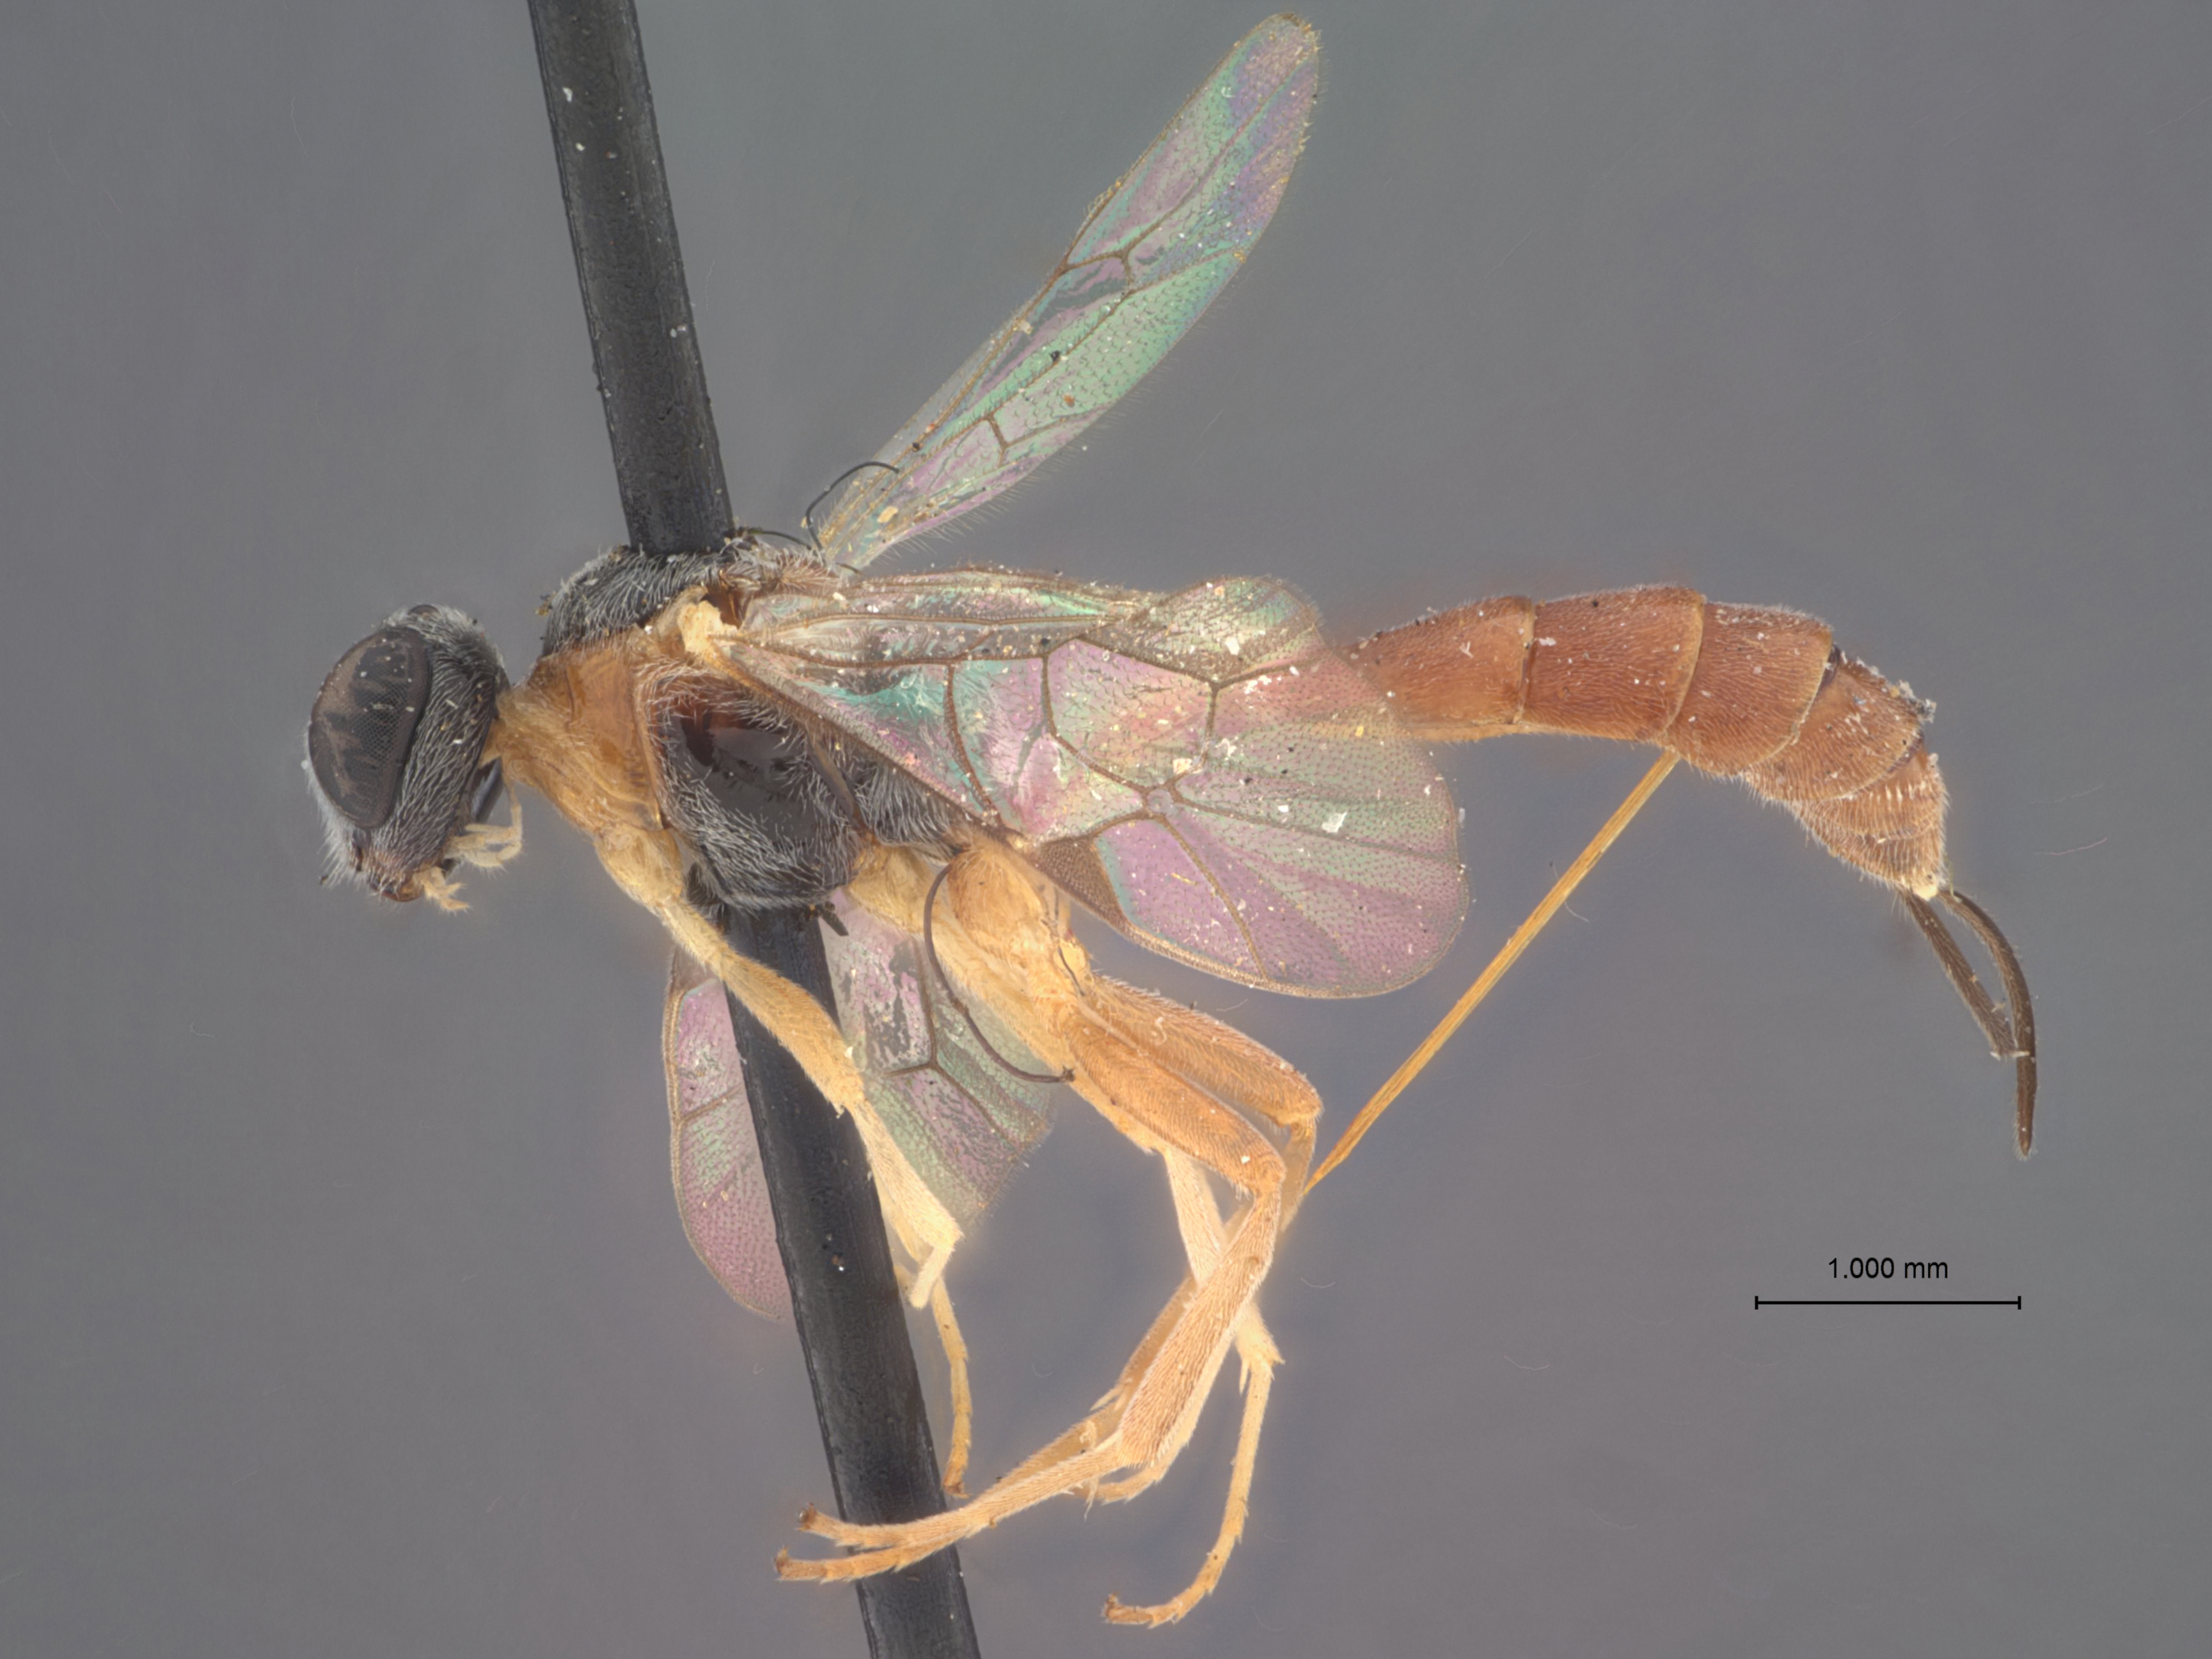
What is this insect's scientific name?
Bathythrix meteori
